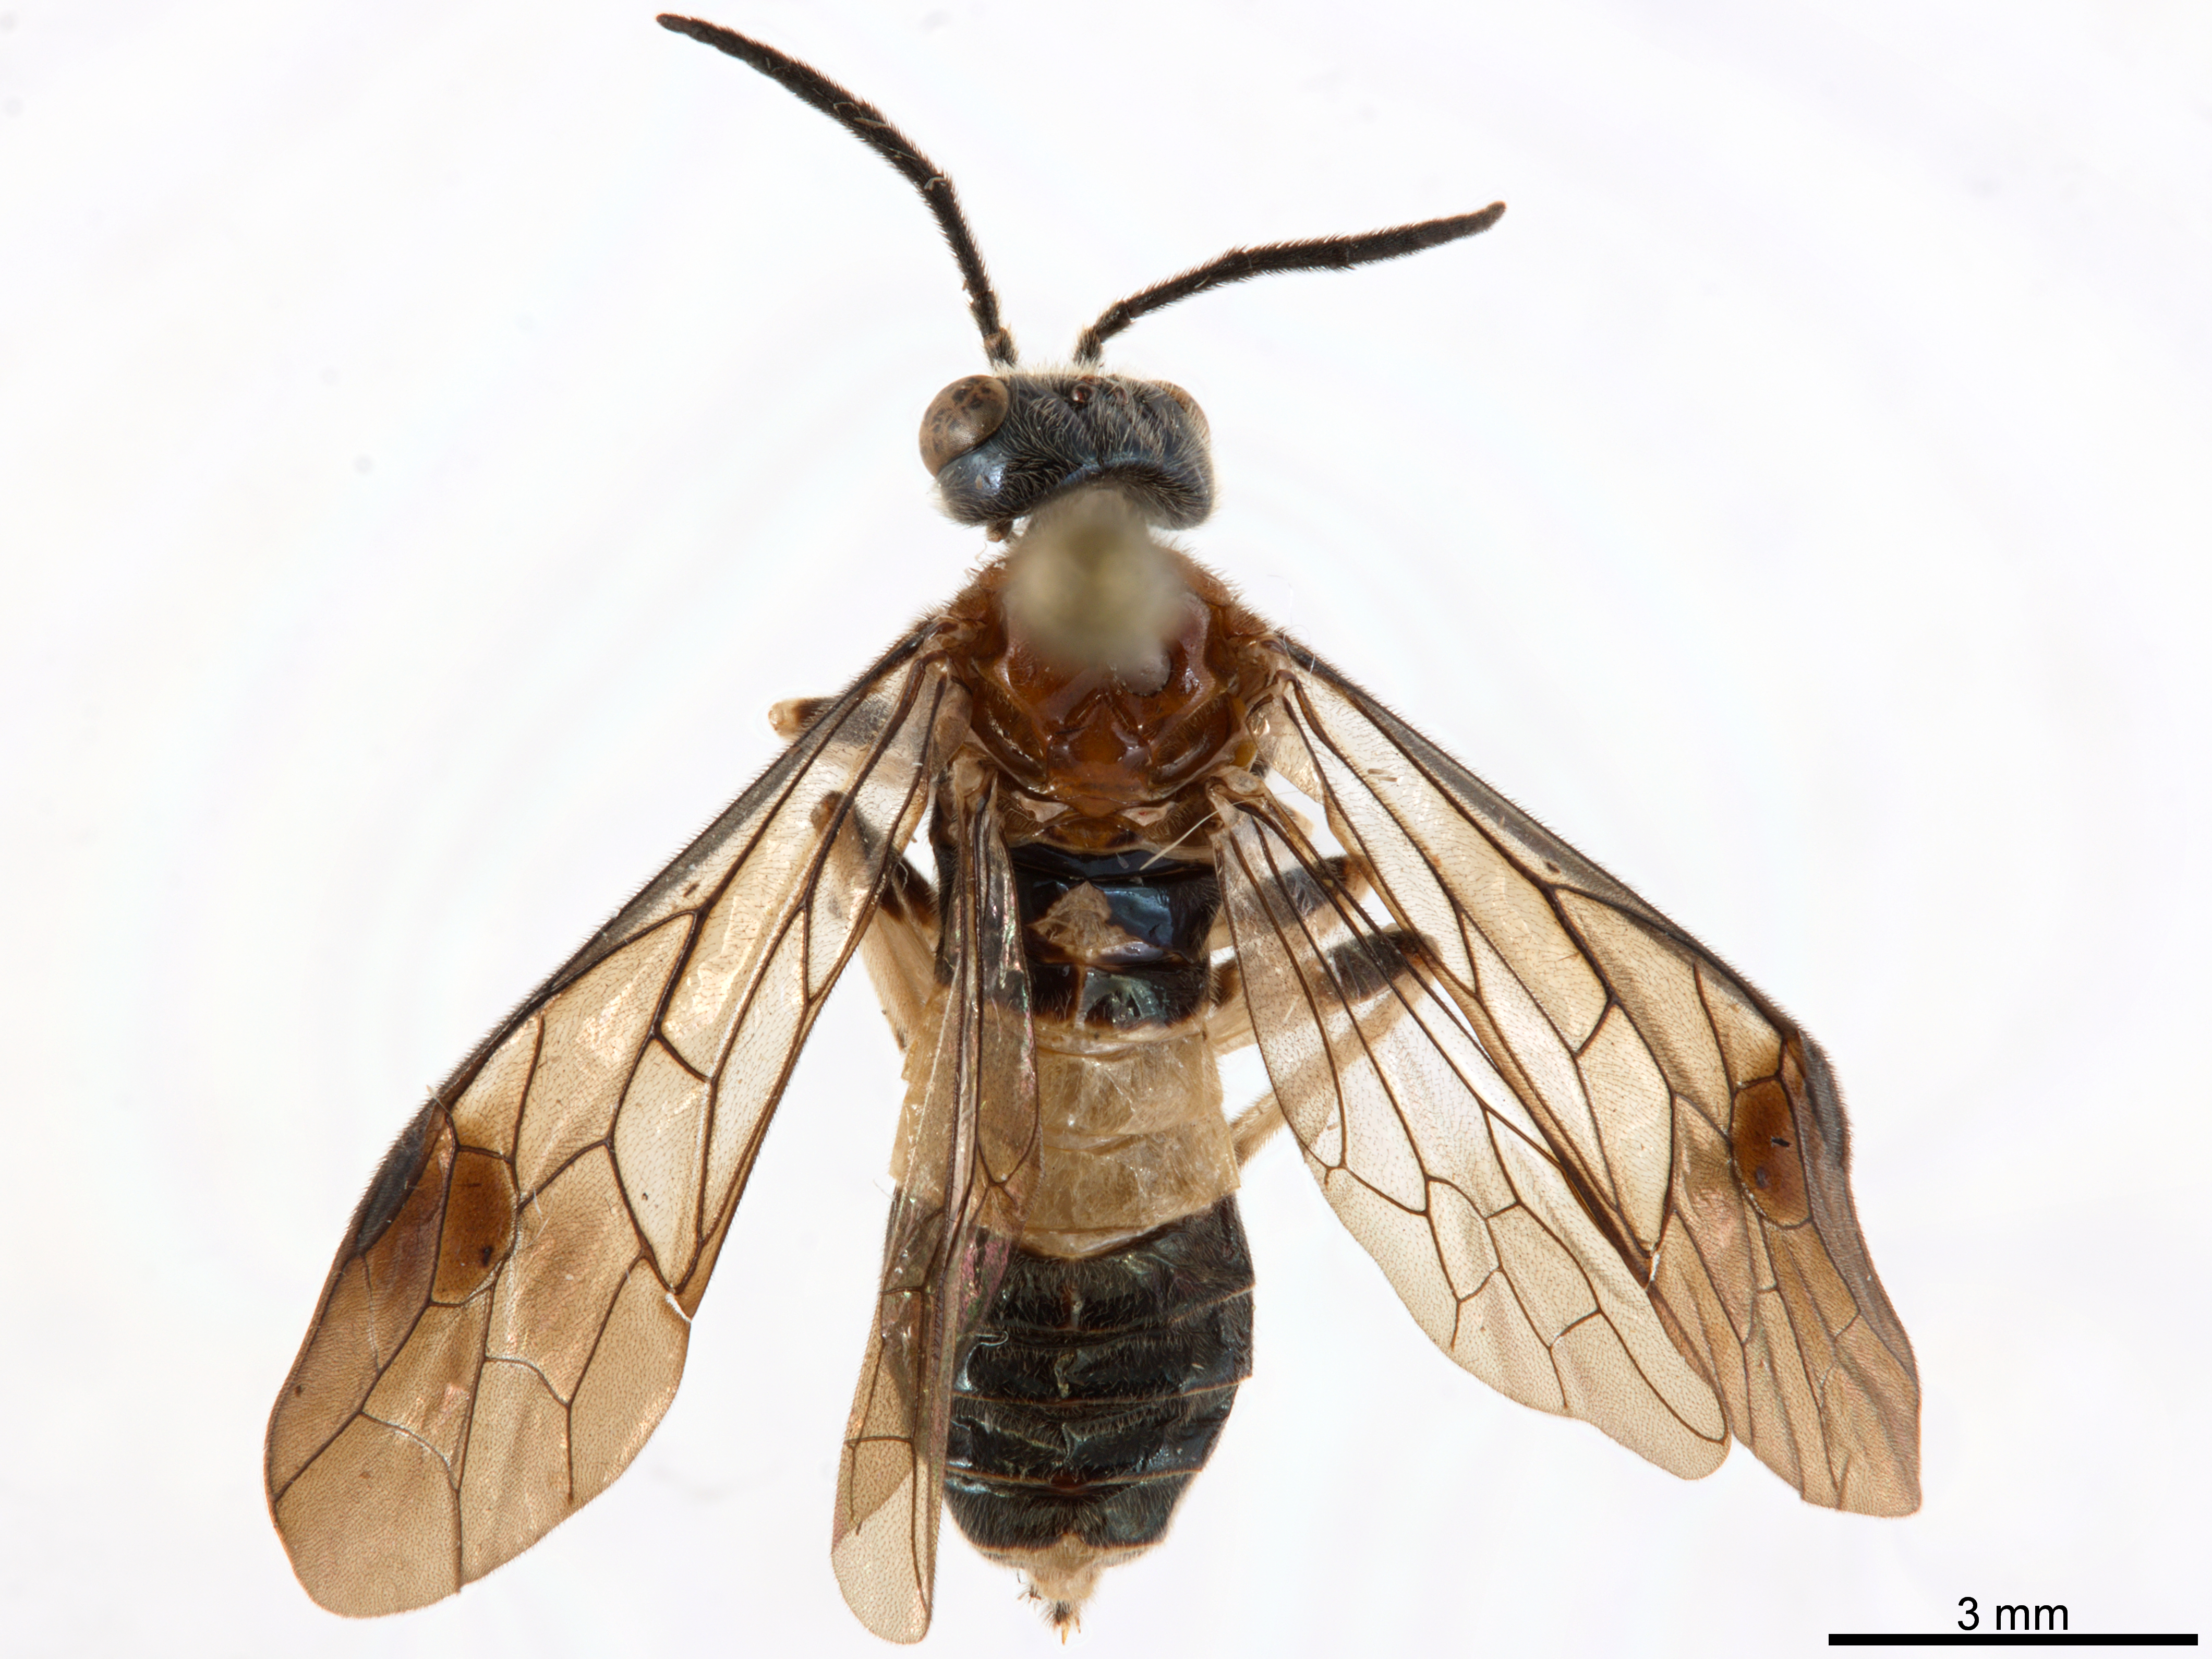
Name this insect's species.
Nepala incerta
